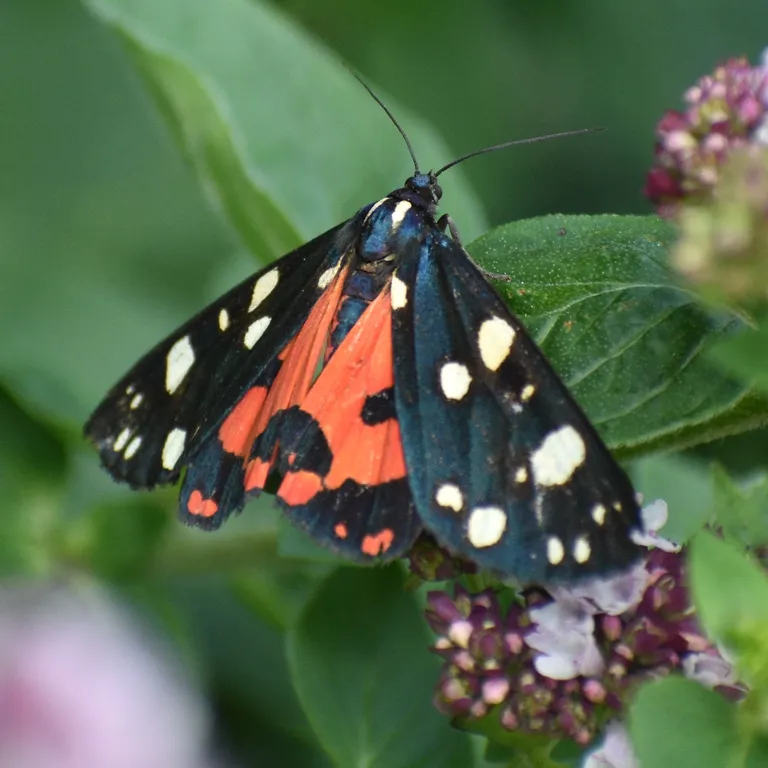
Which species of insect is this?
Callimorpha dominula
